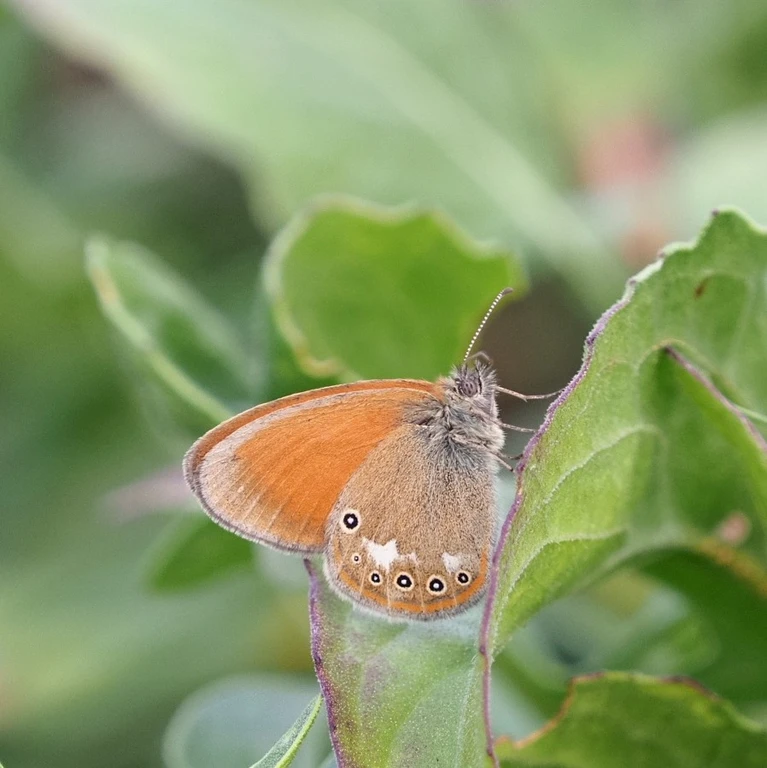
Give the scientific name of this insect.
Coenonympha glycerion (also Coenonympha iphis)
